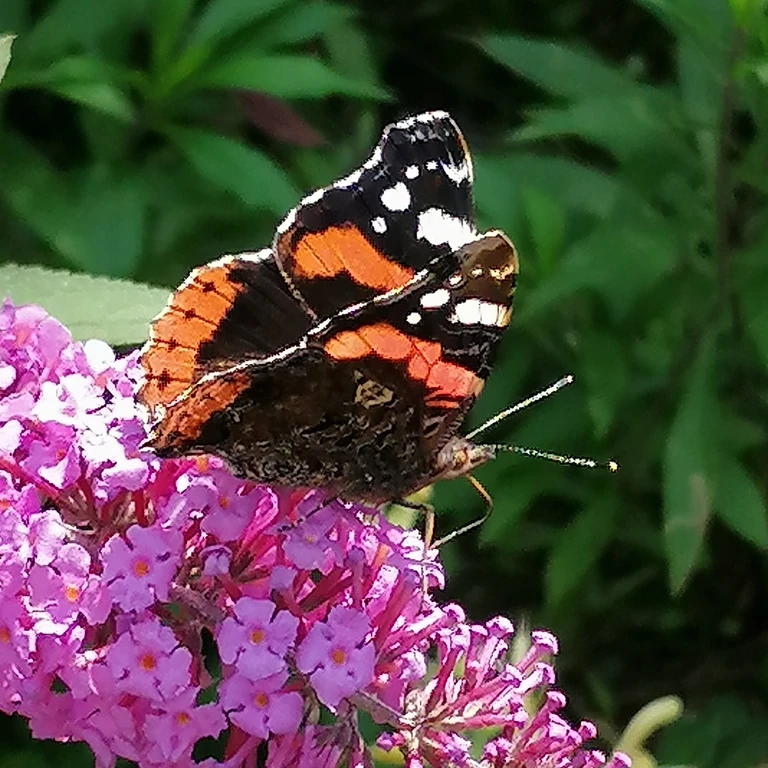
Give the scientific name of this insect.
Vanessa atalanta
